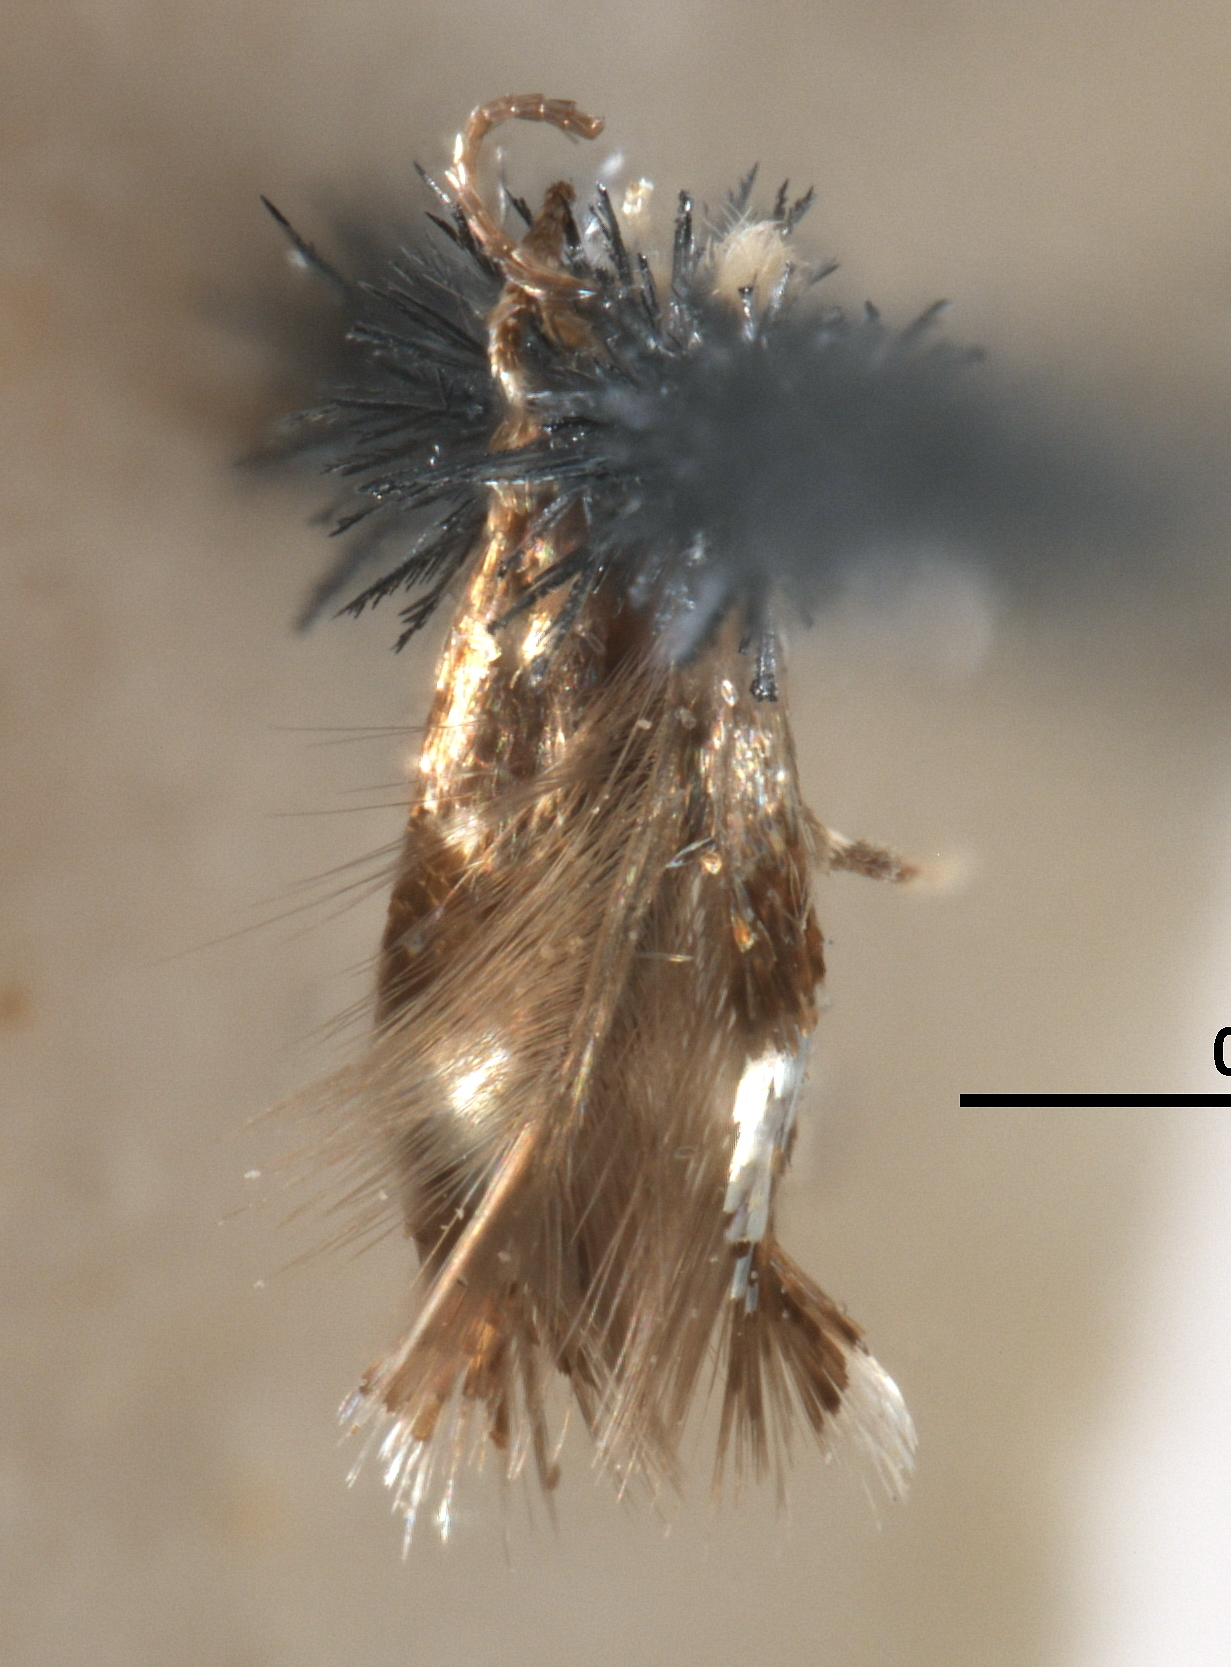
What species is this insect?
Stigmella argyrodoxa
